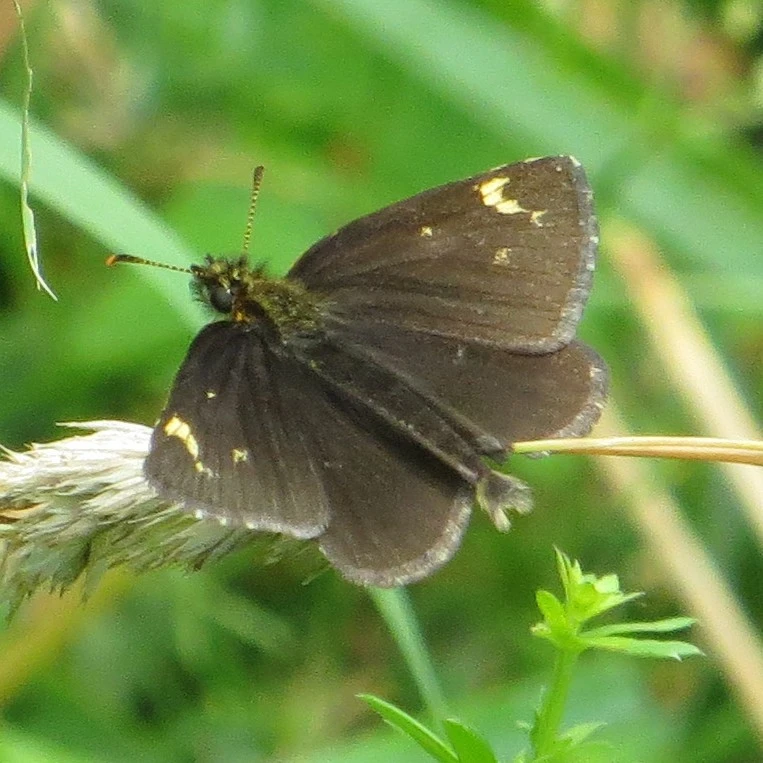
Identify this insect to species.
Heteropterus morpheus
